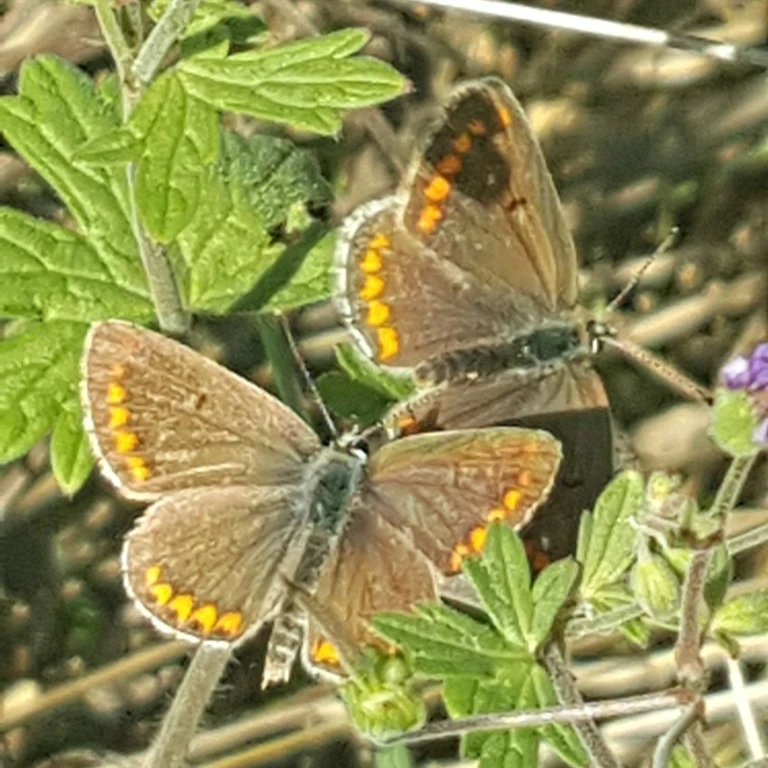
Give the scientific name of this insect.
Aricia agestis/artaxerxes
